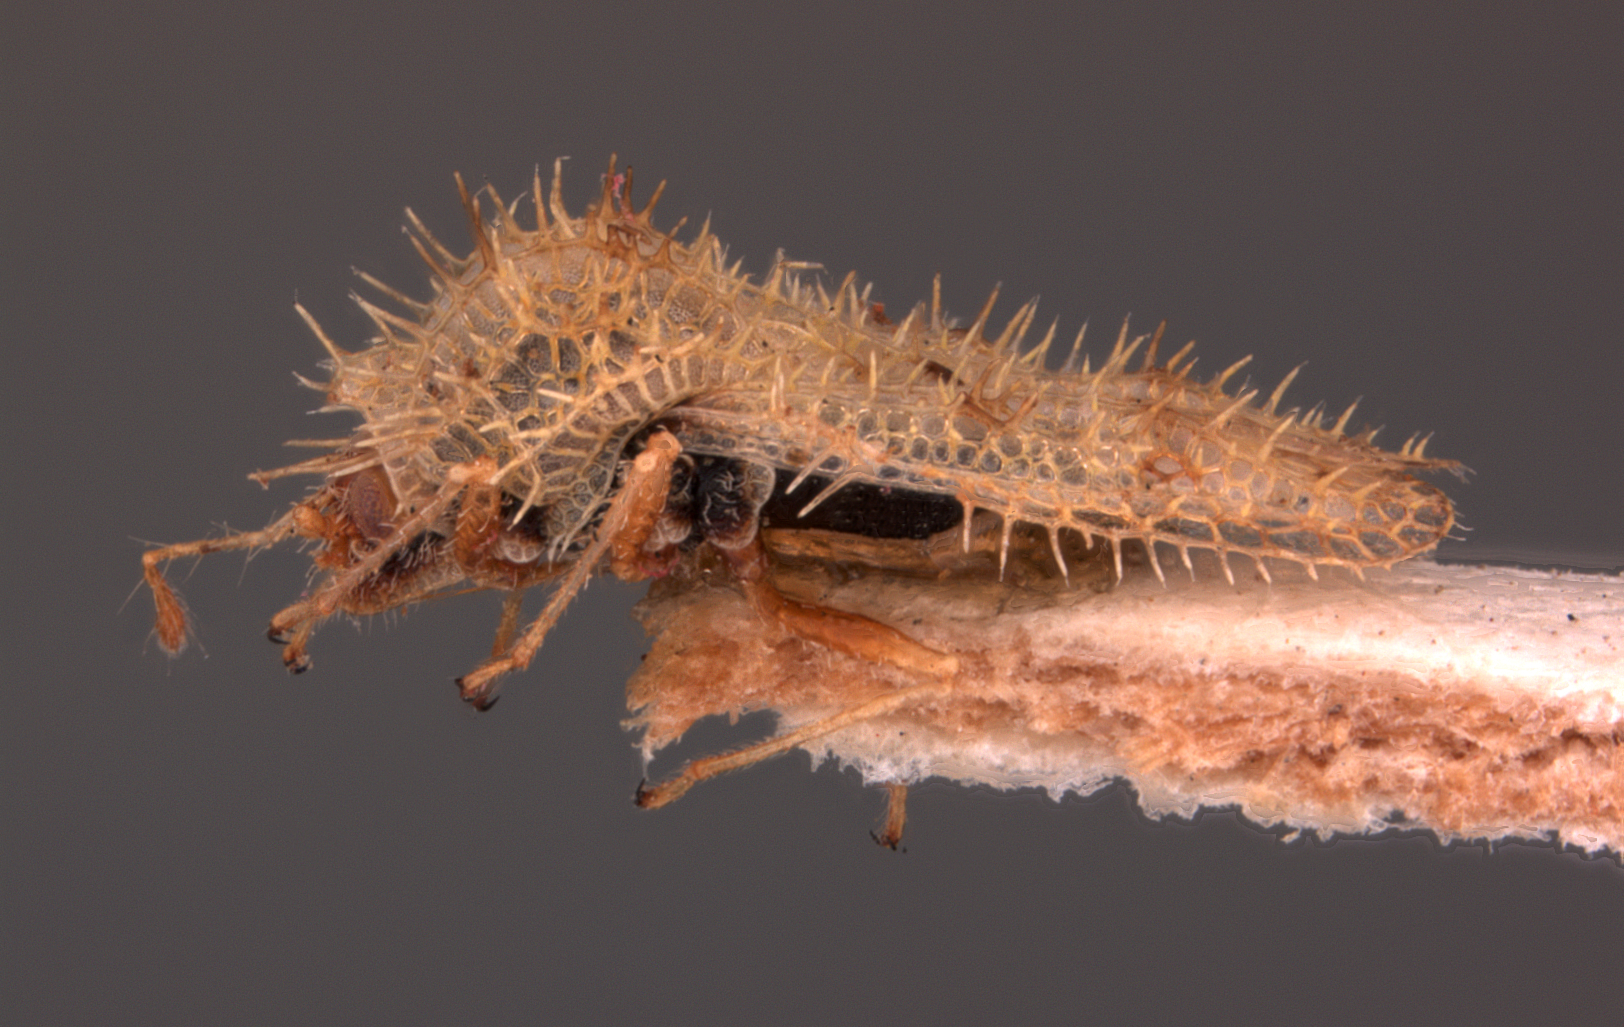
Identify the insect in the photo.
Urentius aegyptiacus
